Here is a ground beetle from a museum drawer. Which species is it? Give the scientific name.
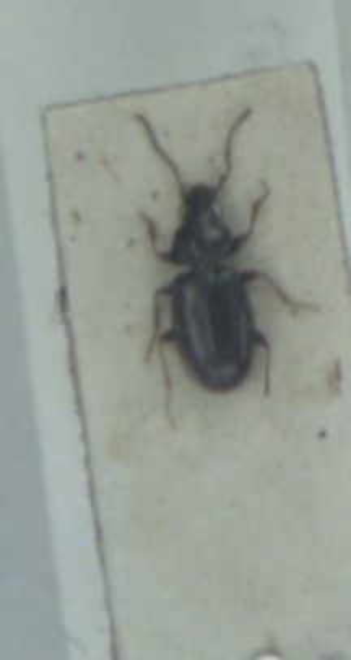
Bembidion guttula
